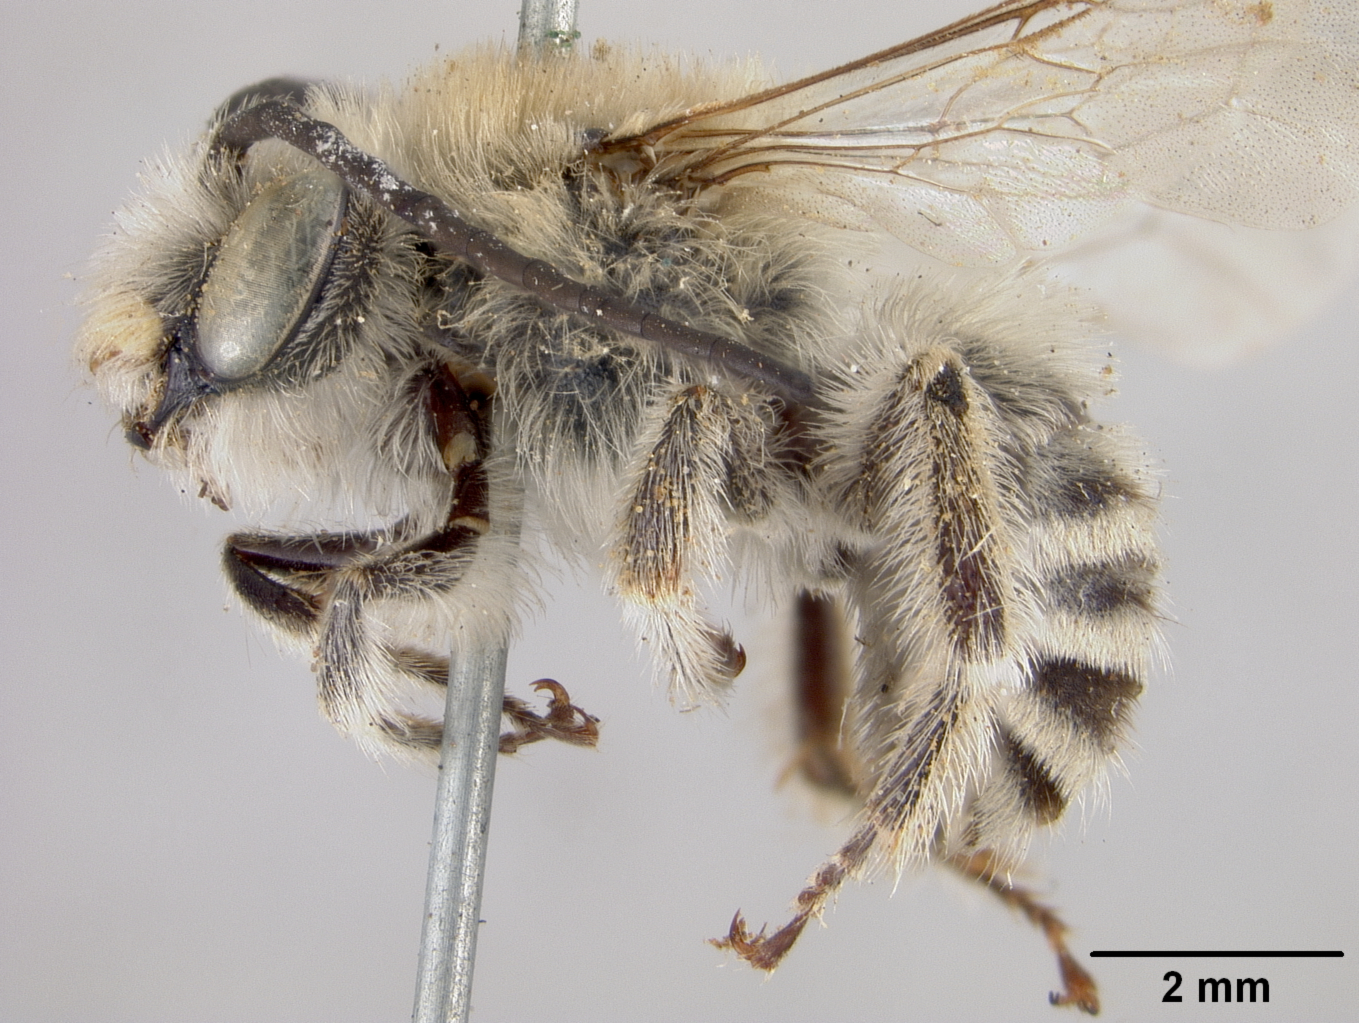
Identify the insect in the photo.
Melissodes crenulaticornis
